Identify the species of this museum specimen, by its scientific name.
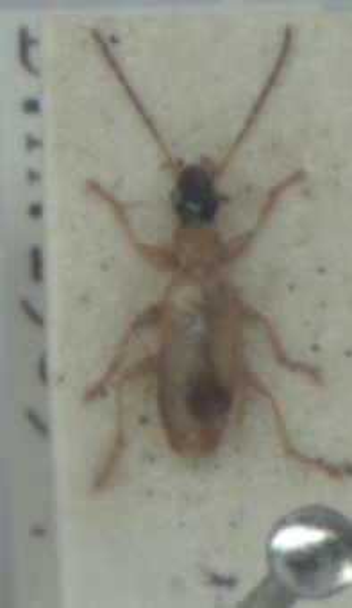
Demetrias monostigma
